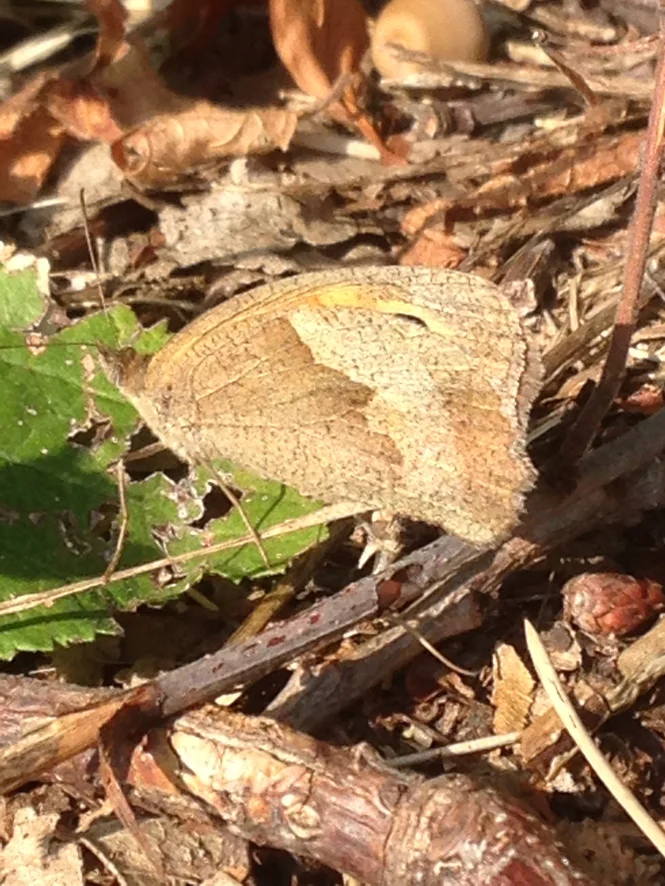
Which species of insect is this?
Maniola jurtina
